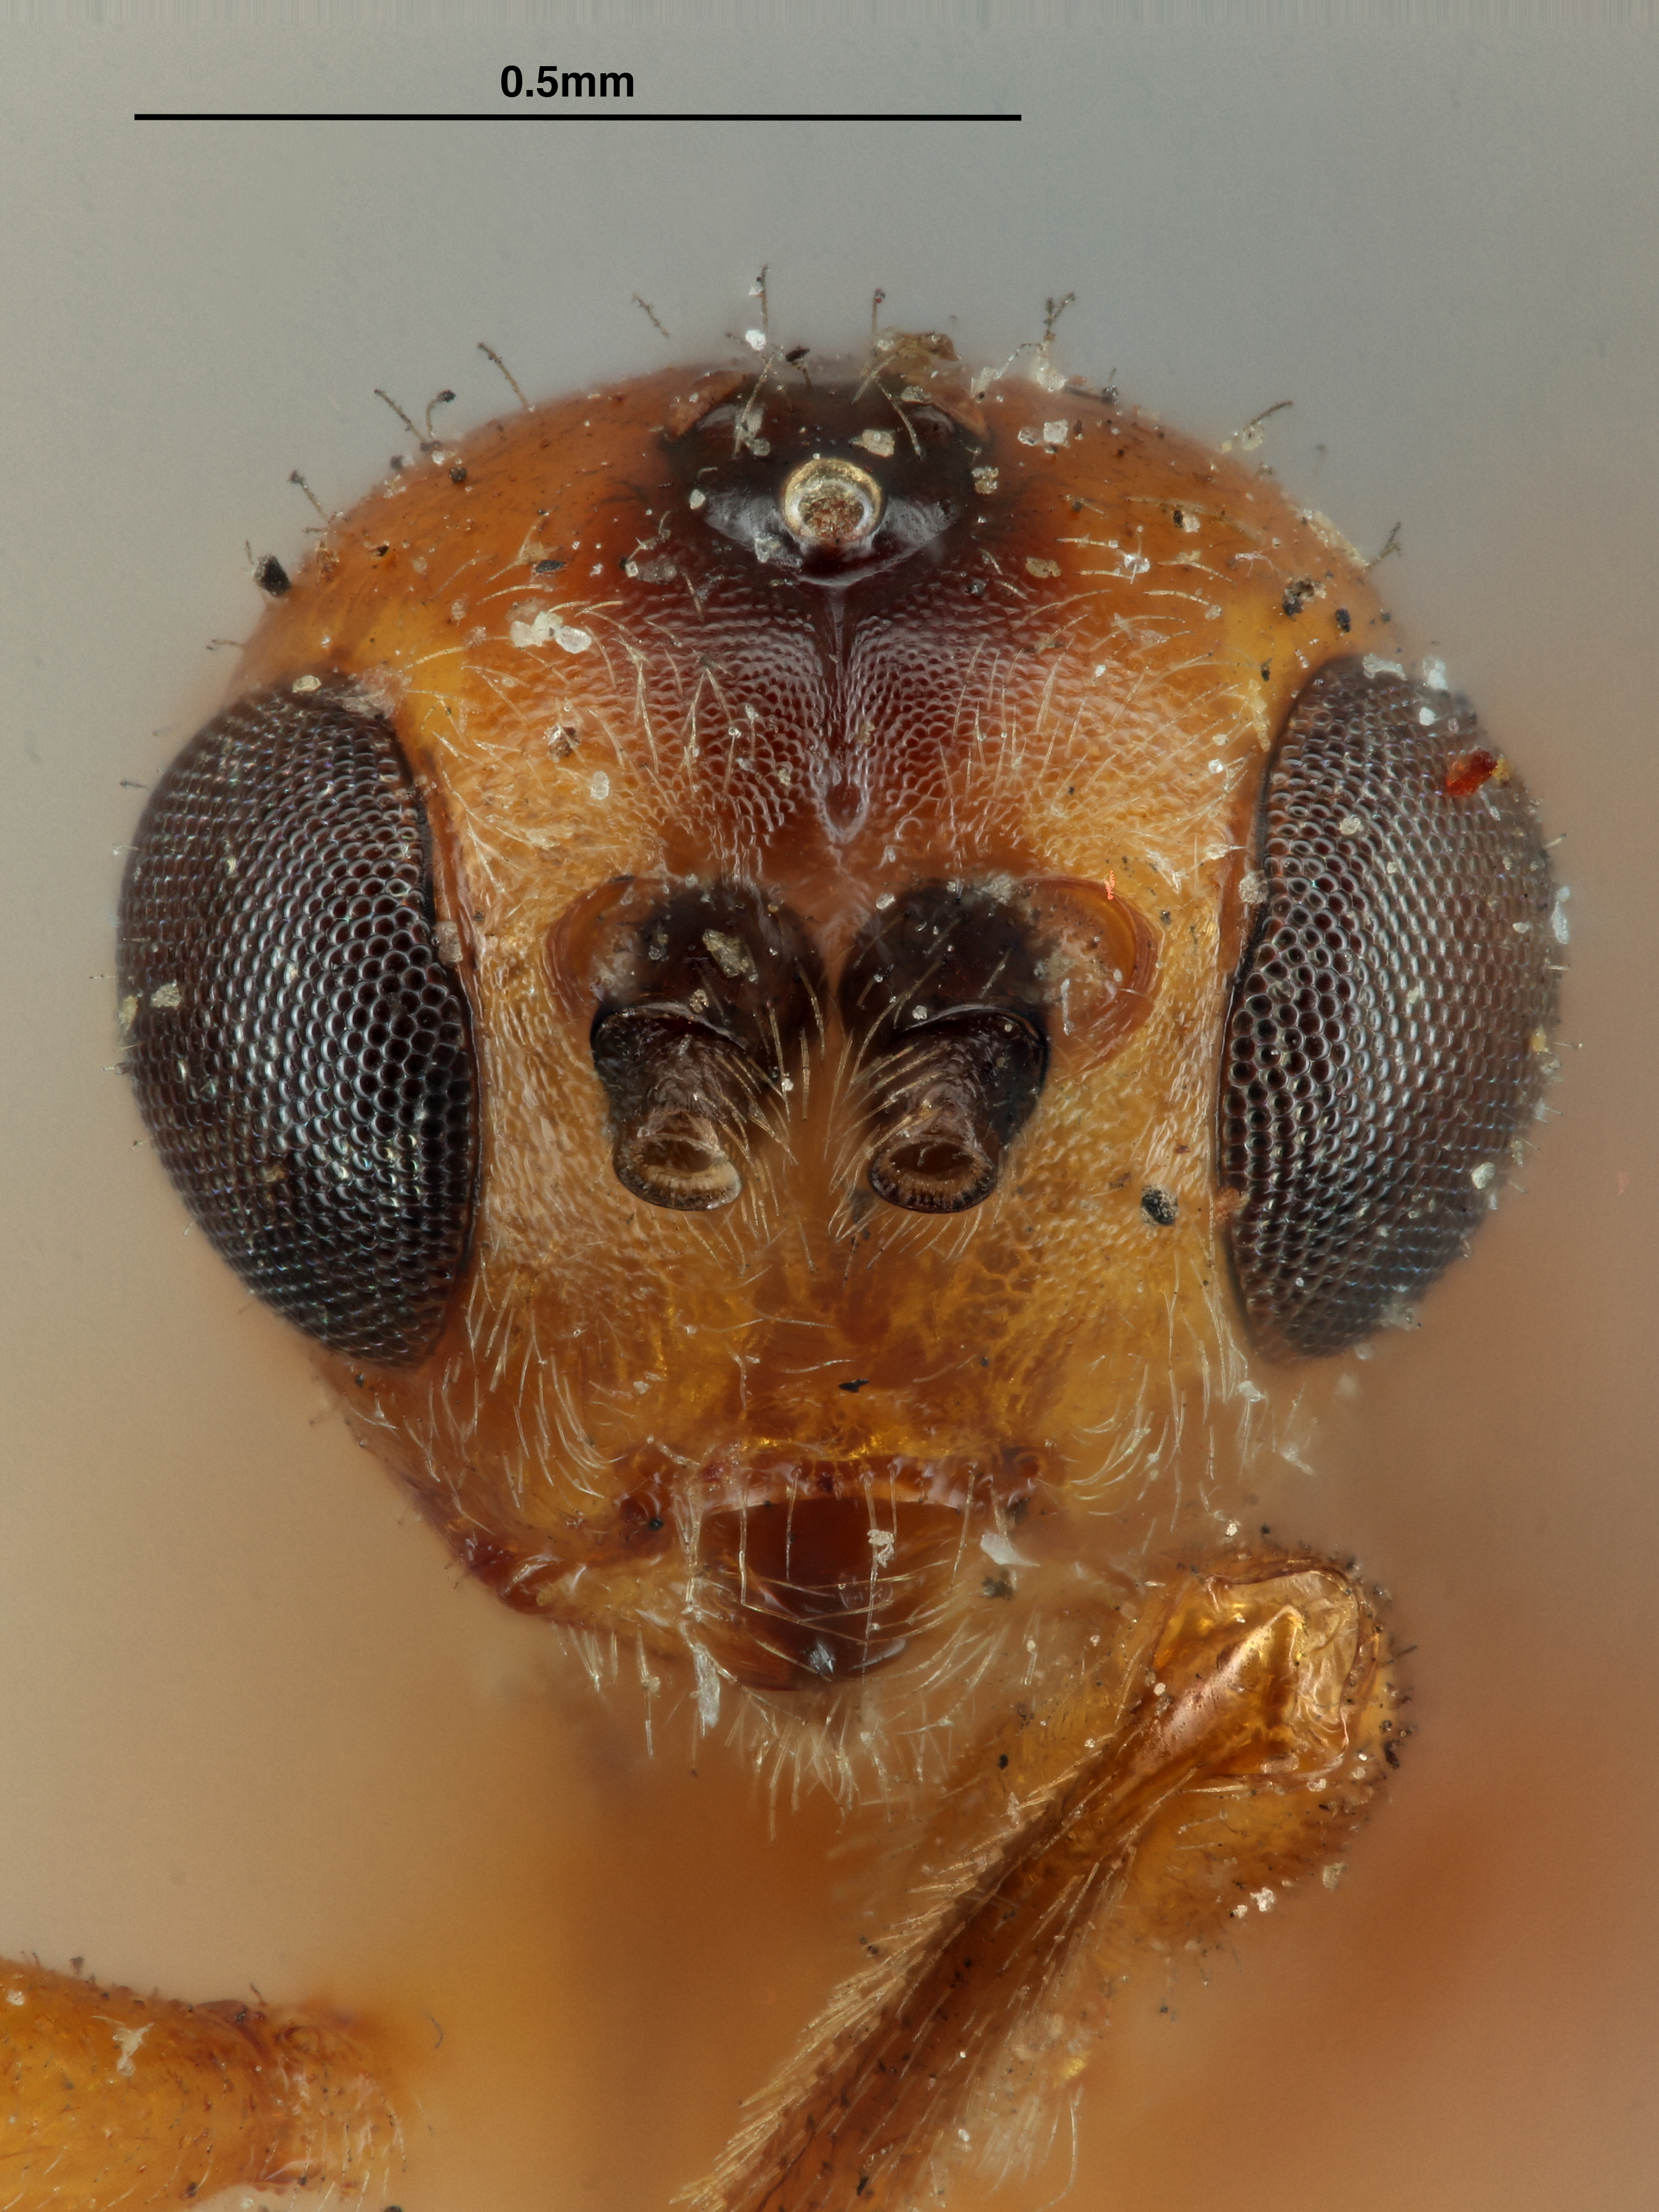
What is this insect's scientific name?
Bracon atricollis
